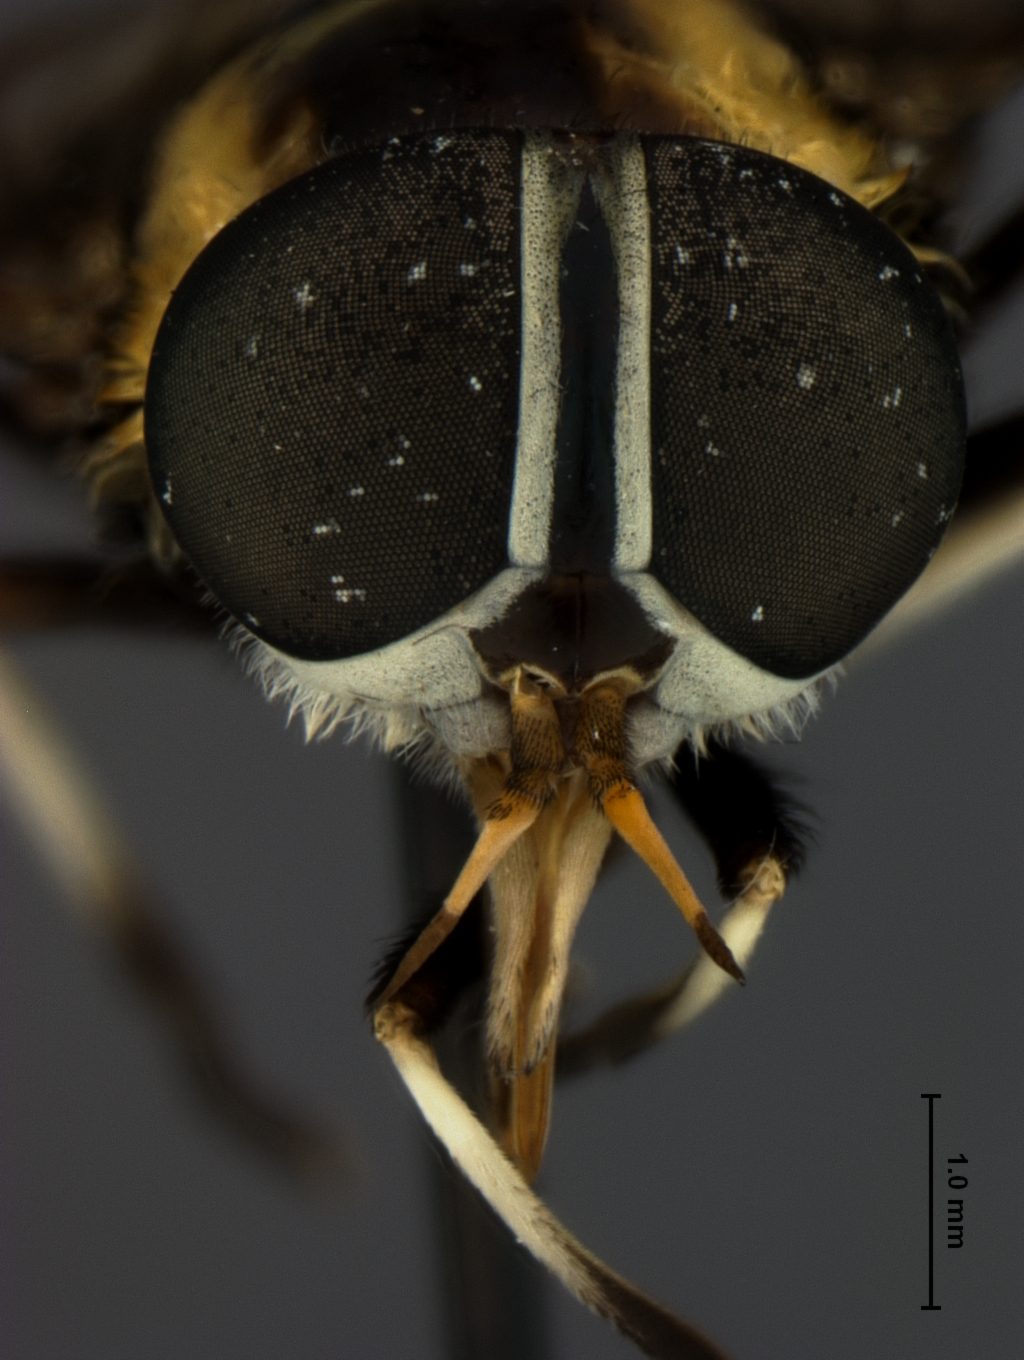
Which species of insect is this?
Chalybosoma malkini
